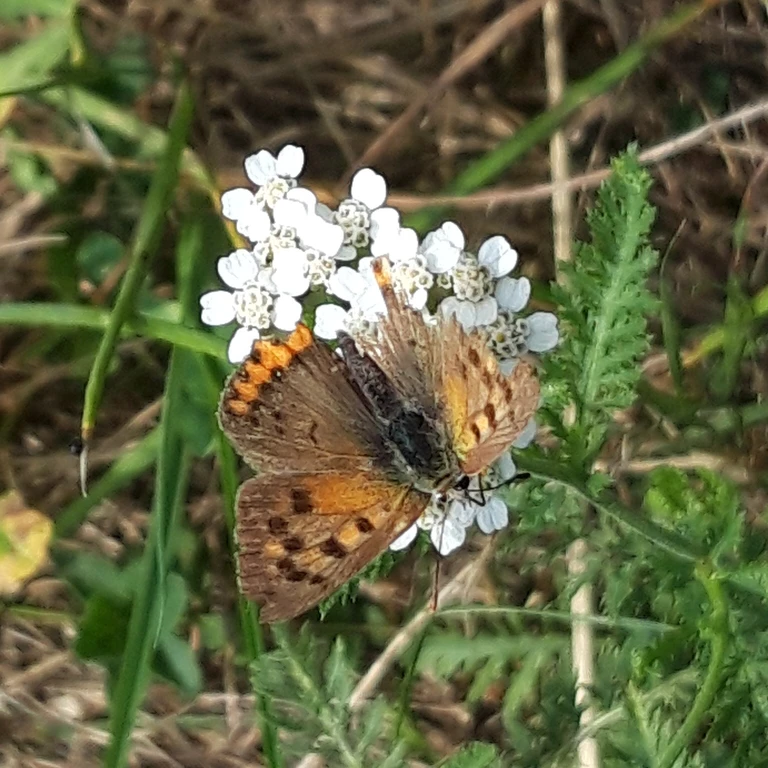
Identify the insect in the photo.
Lycaena phlaeas
